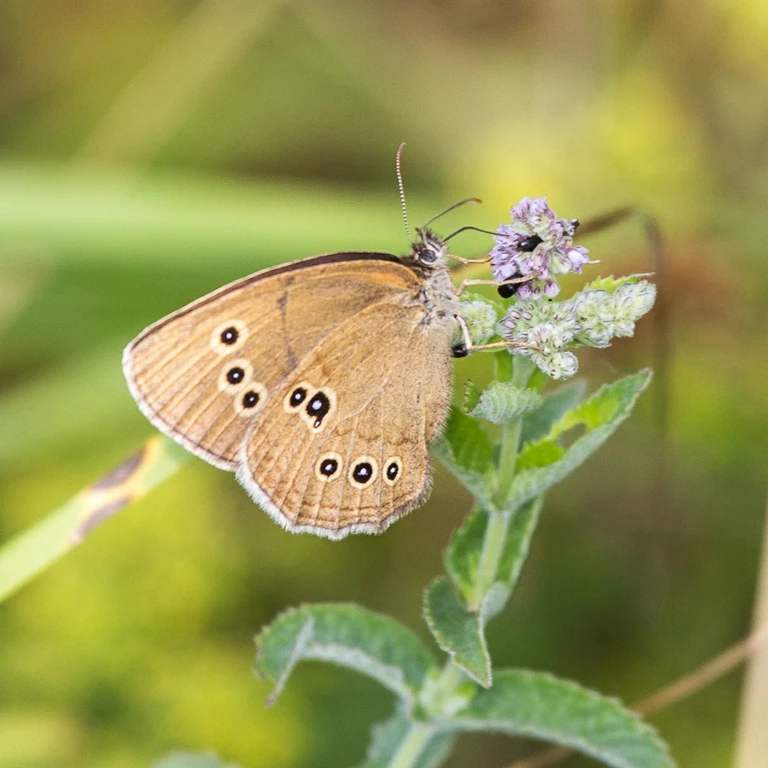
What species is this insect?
Aphantopus hyperantus
